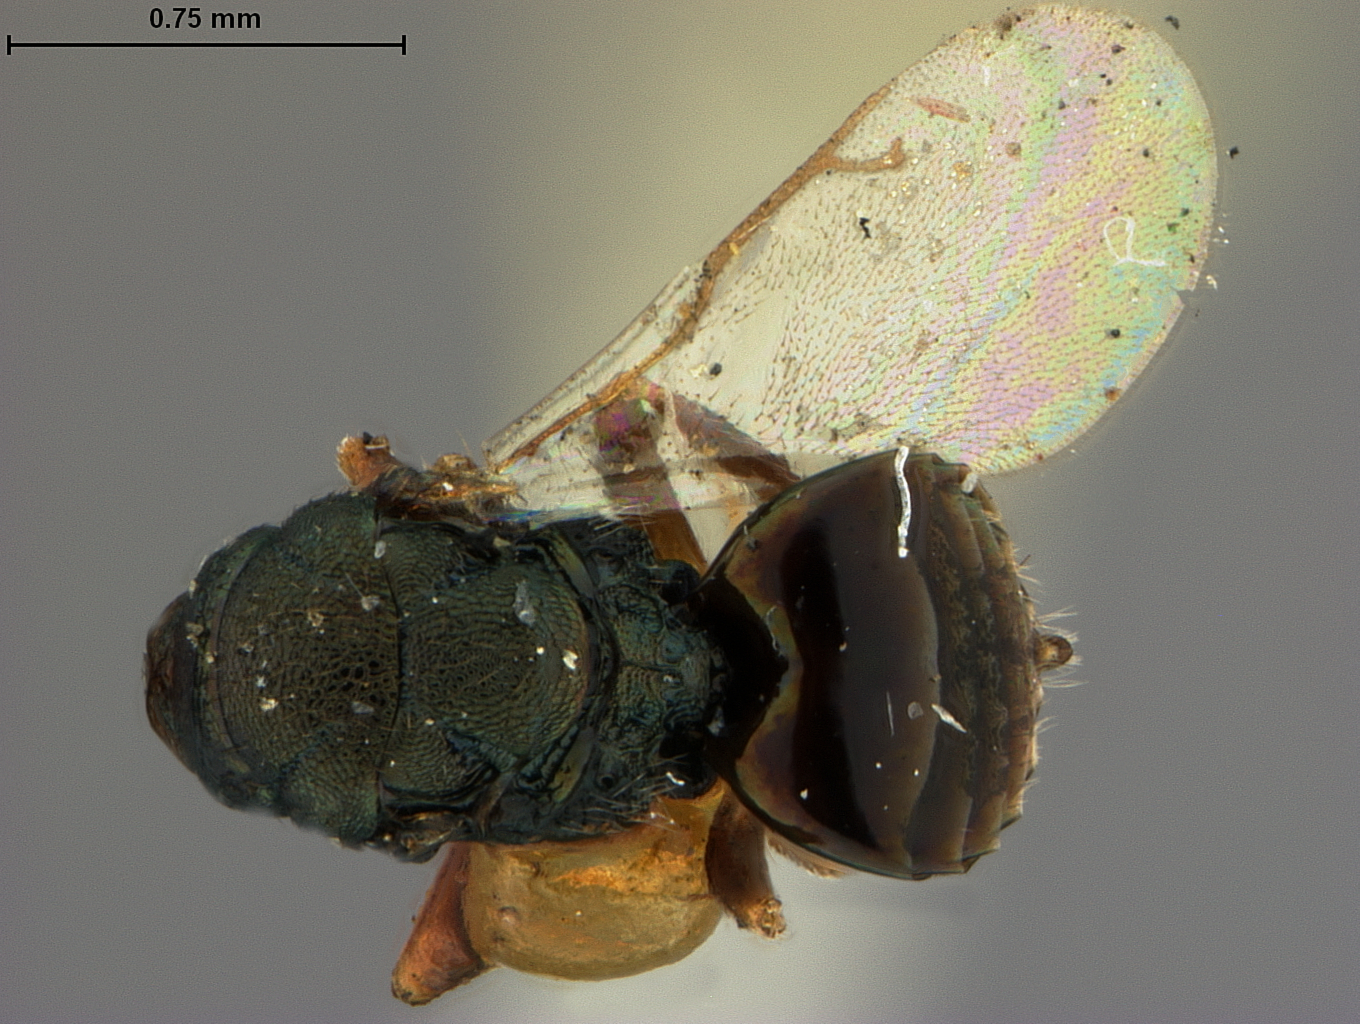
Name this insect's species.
Trichoglenes occidentalis
